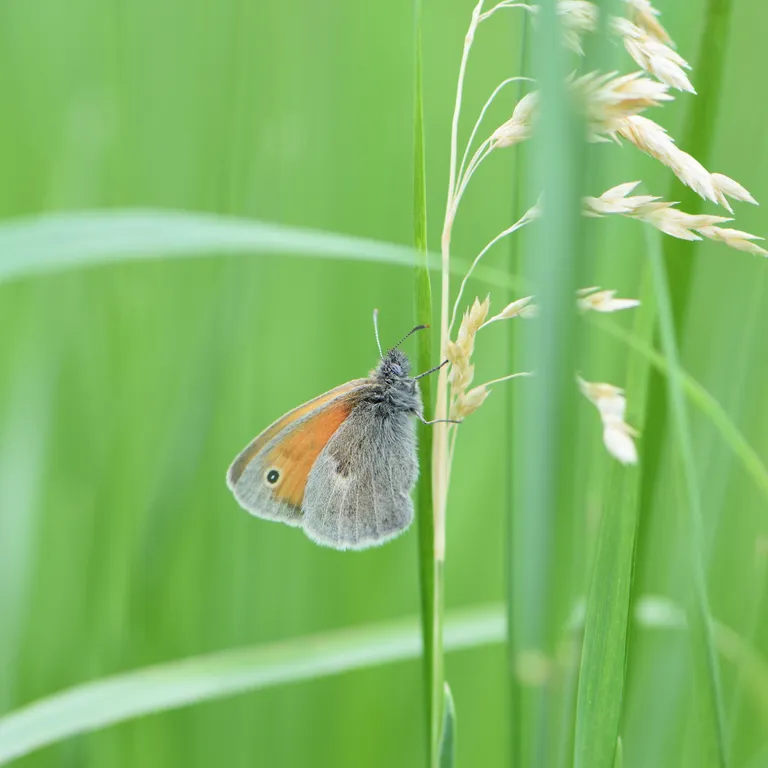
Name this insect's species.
Coenonympha pamphilus
